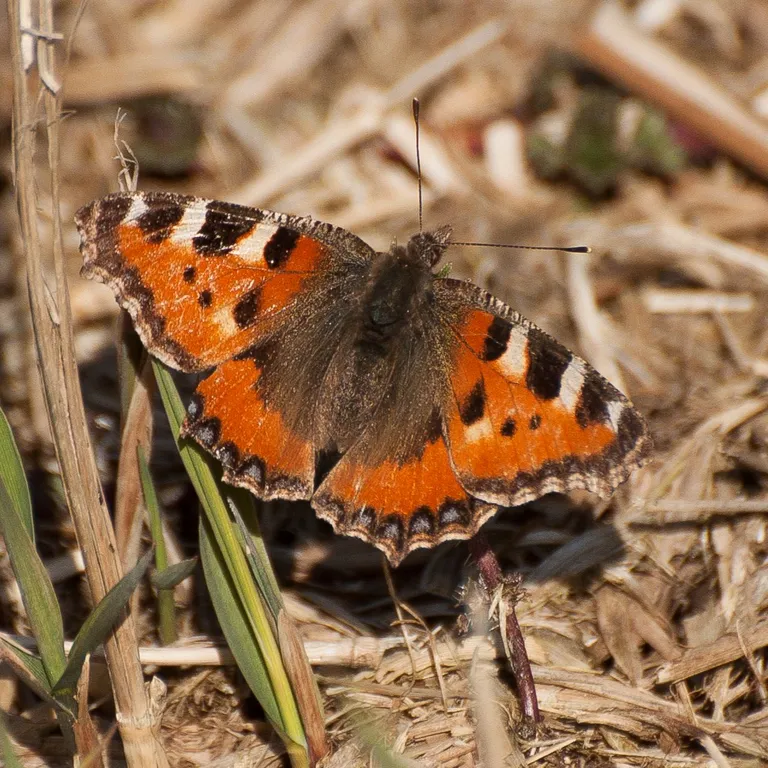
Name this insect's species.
Aglais urticae
